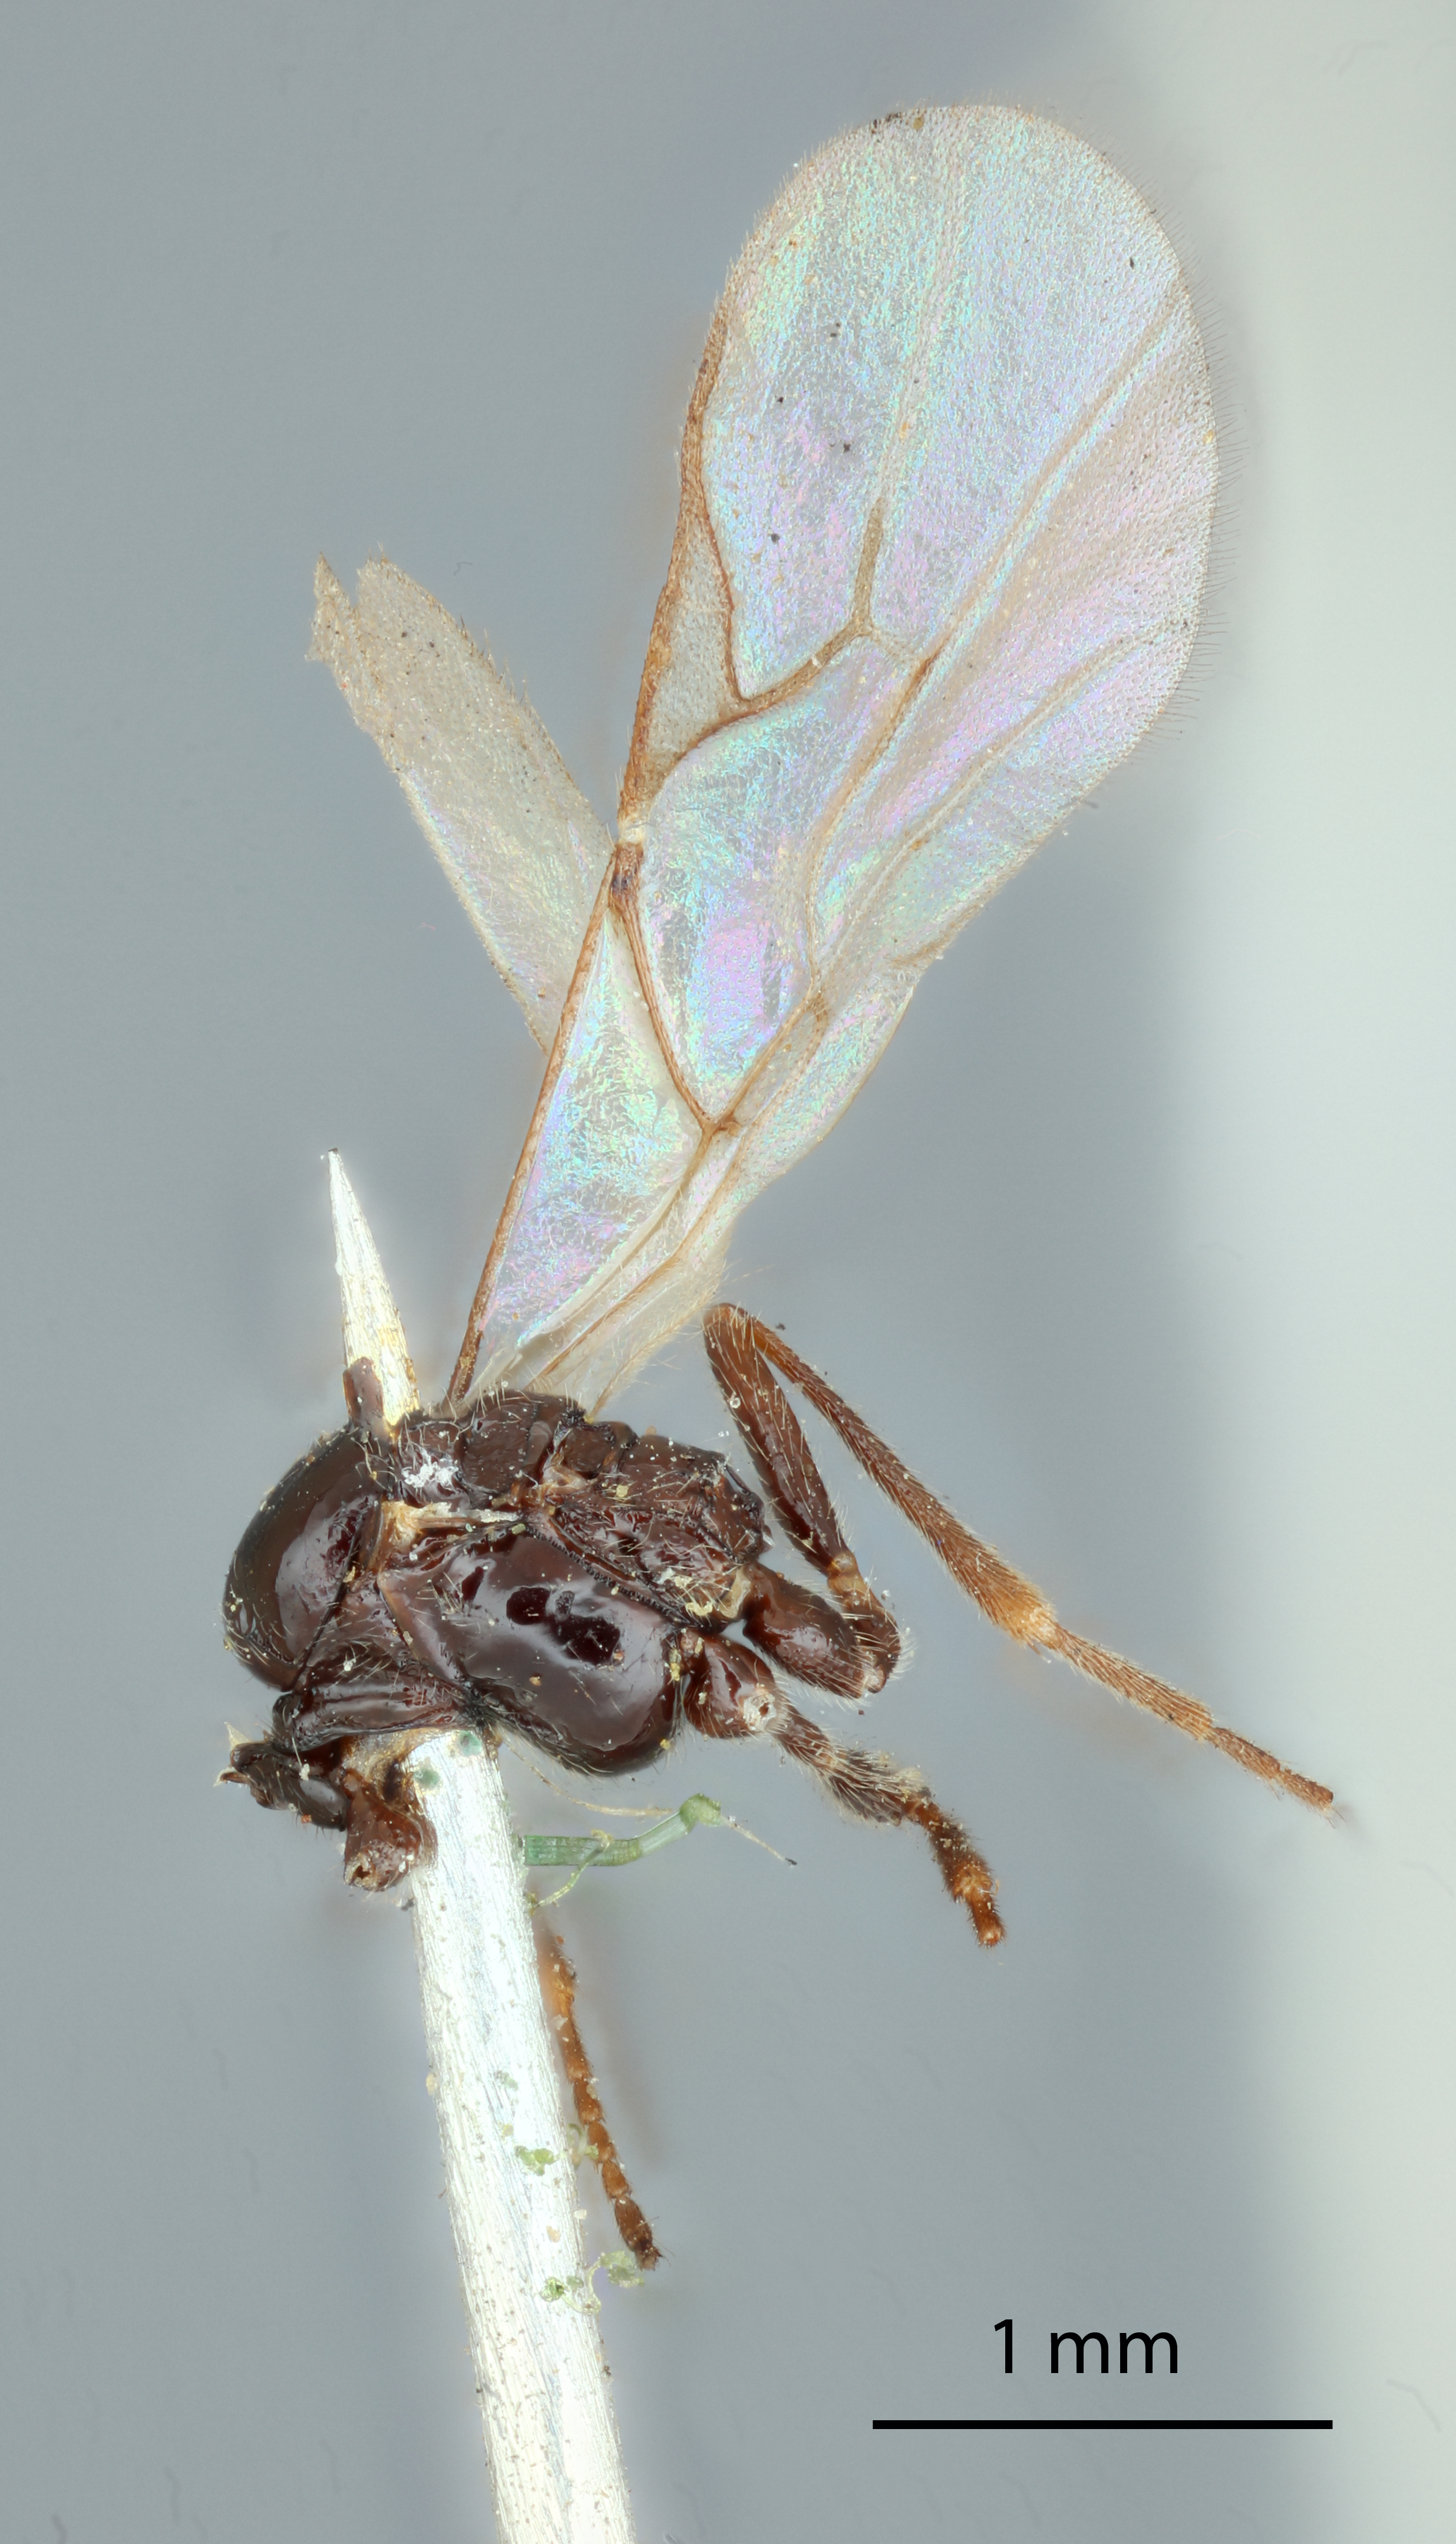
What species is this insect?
Aphidius propinquus
